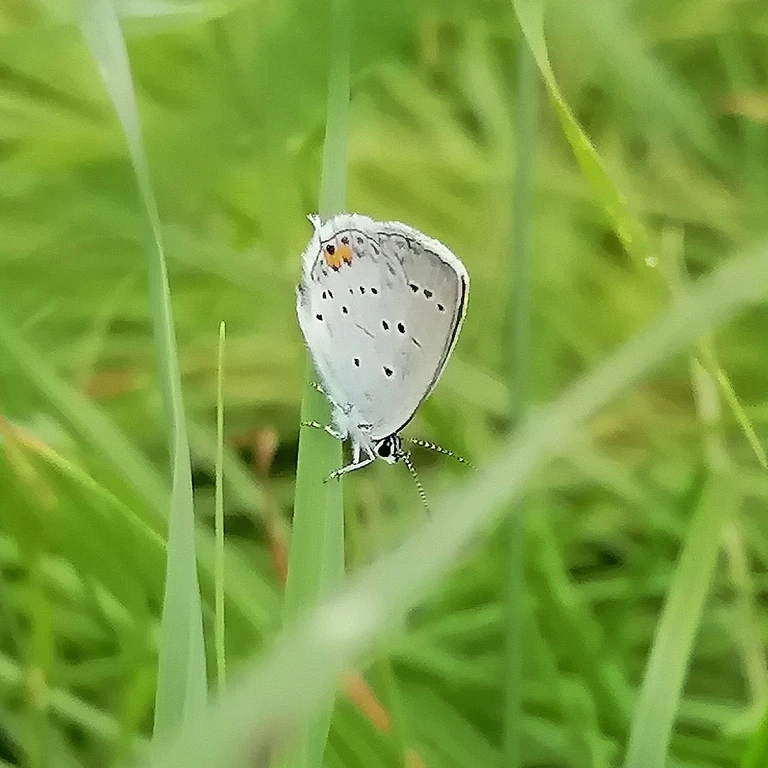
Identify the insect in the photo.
Cupido argiades (also Elkalyce argiades)
